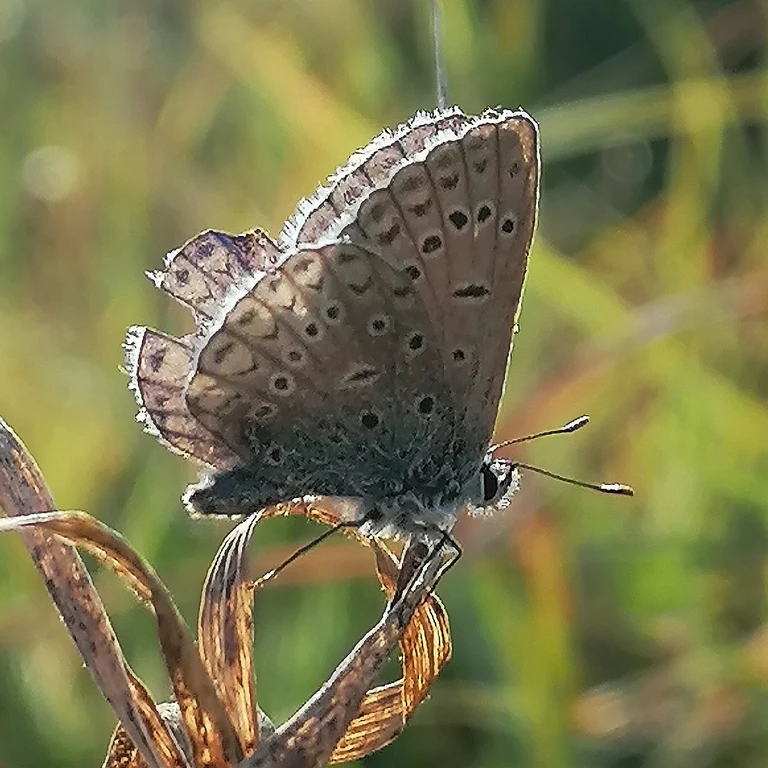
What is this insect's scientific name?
Polyommatus icarus
